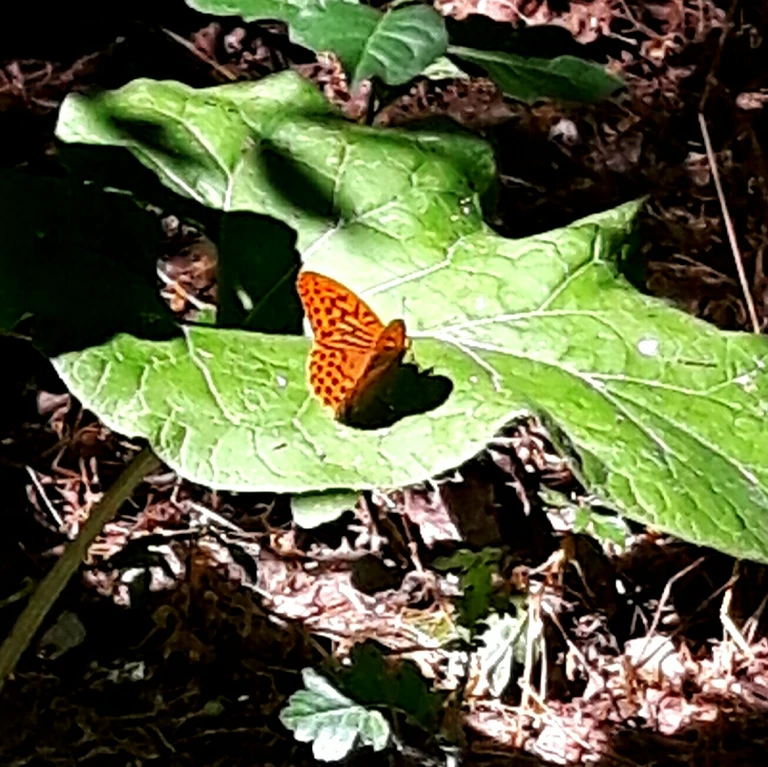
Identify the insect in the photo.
Argynnis paphia
